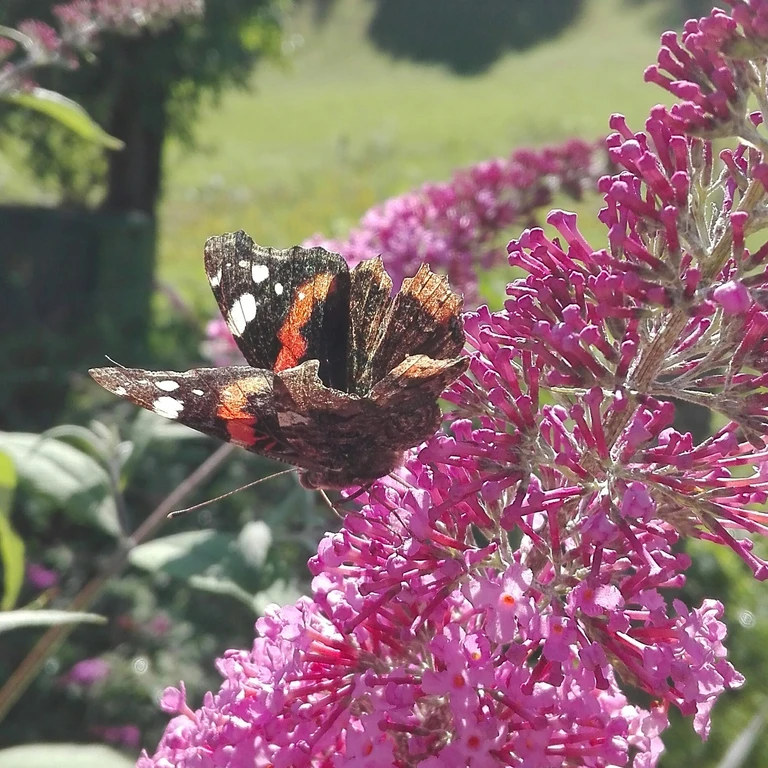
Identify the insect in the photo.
Vanessa atalanta
